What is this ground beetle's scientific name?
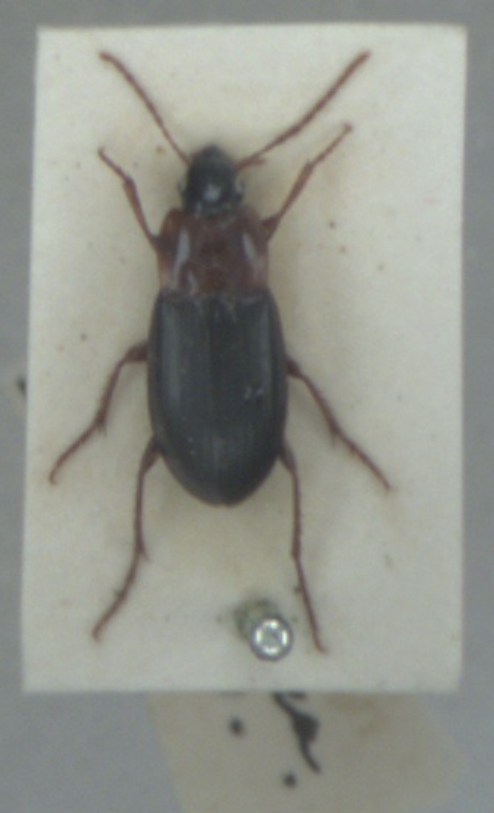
Calathus melanocephalus
